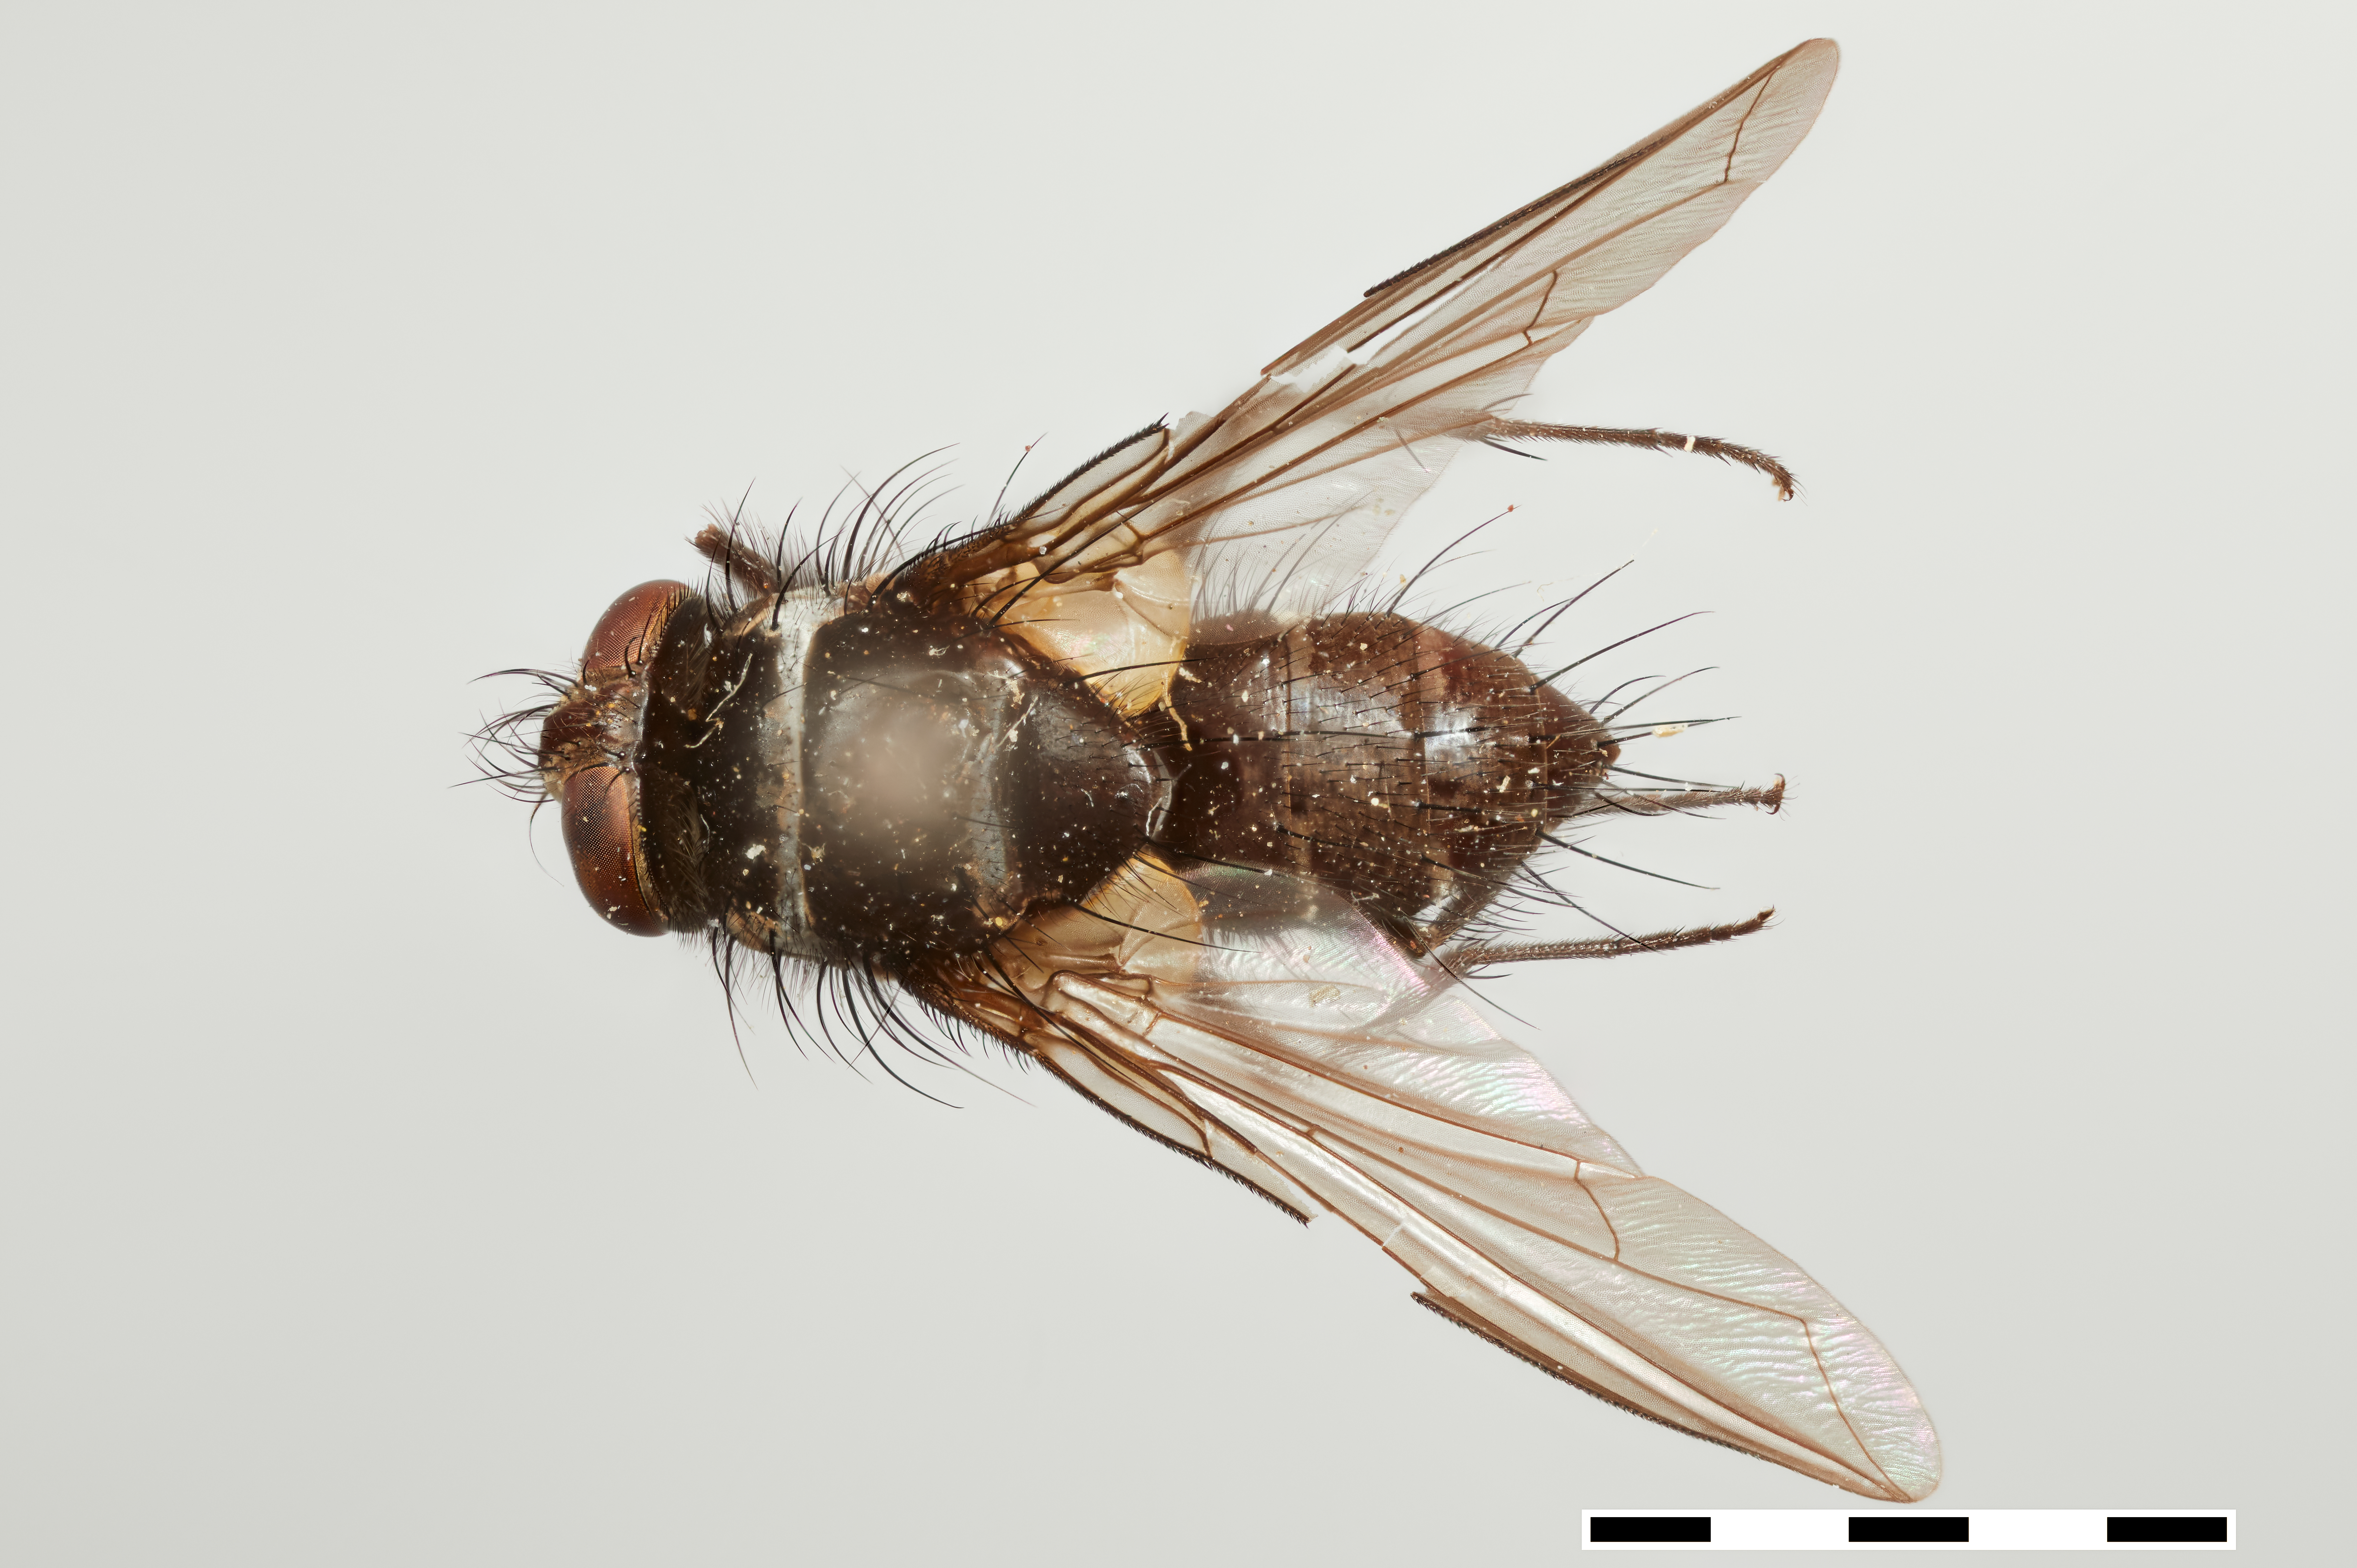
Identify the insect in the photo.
Lydellothelaira collaris
